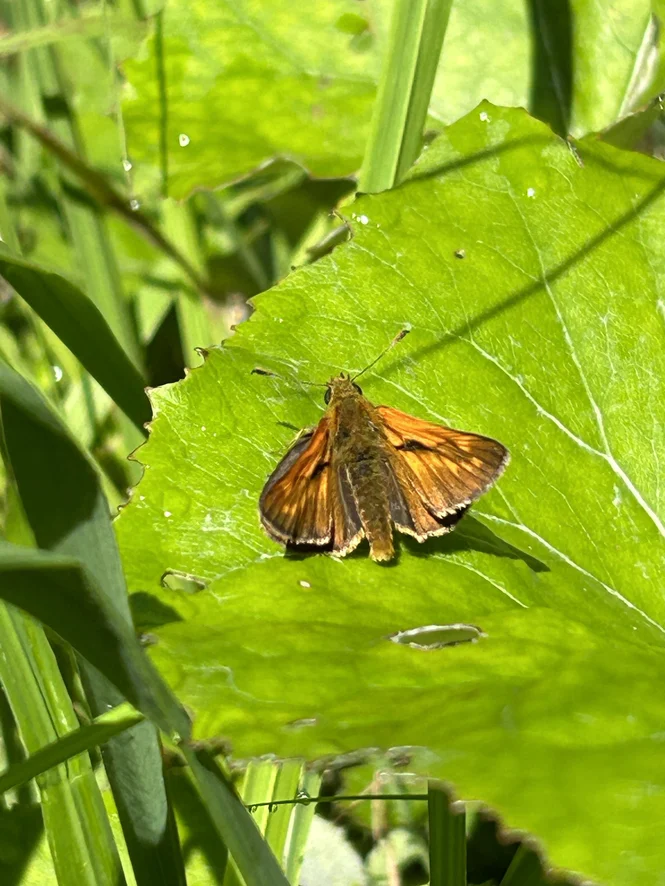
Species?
Ochlodes sylvanus (also Ochlodes venata)
